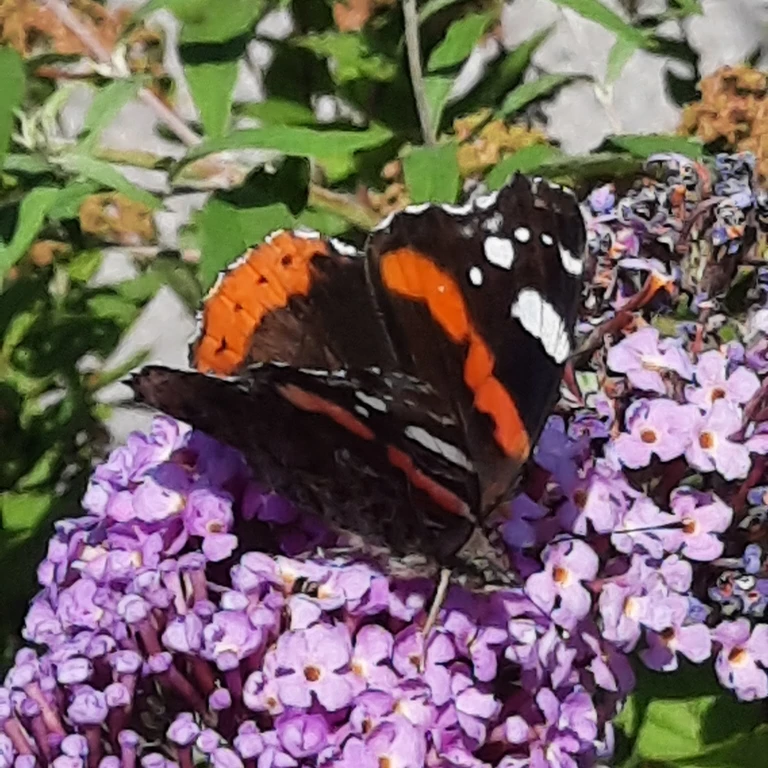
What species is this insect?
Vanessa atalanta
